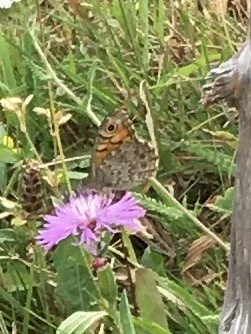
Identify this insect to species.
Lasiommata megera (also Pararge megera)
